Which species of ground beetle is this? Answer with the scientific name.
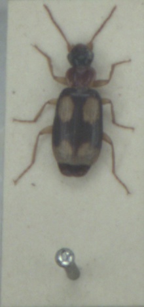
Dromius quadrimaculatus
